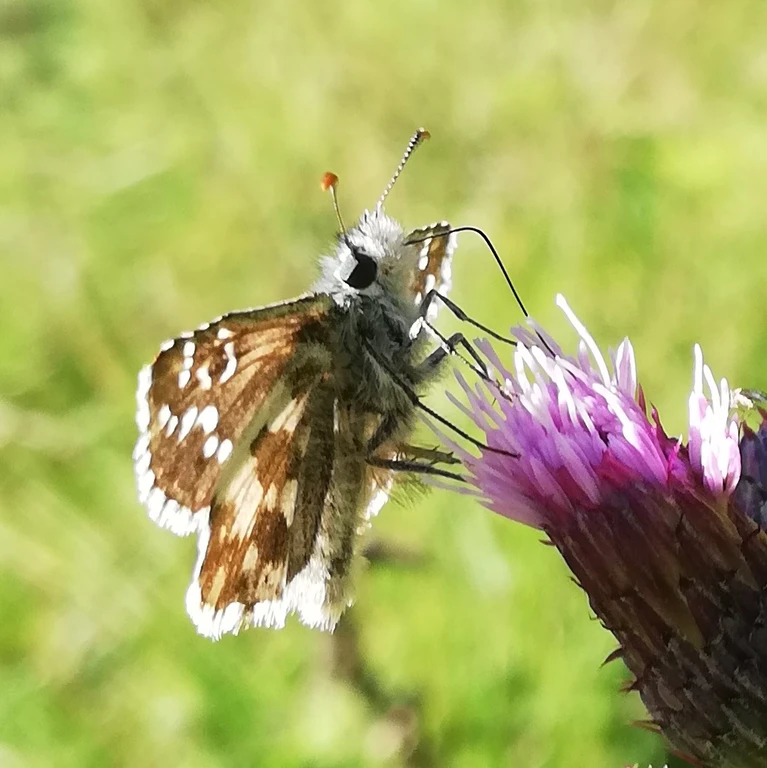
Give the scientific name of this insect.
Pyrgus armoricanus
